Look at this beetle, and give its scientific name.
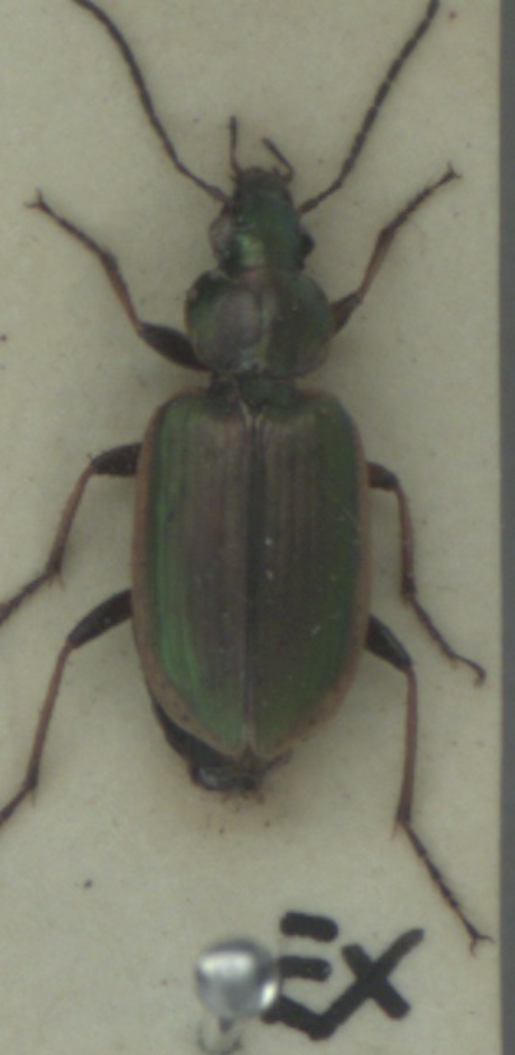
Agonum marginatum
